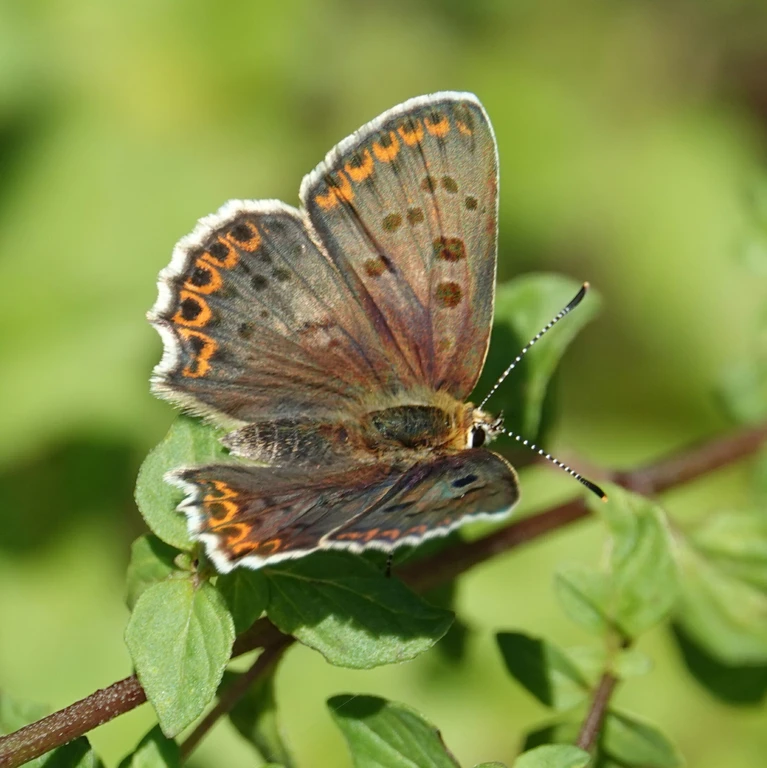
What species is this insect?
Lycaena tityrus (also Loweia tityrus)
